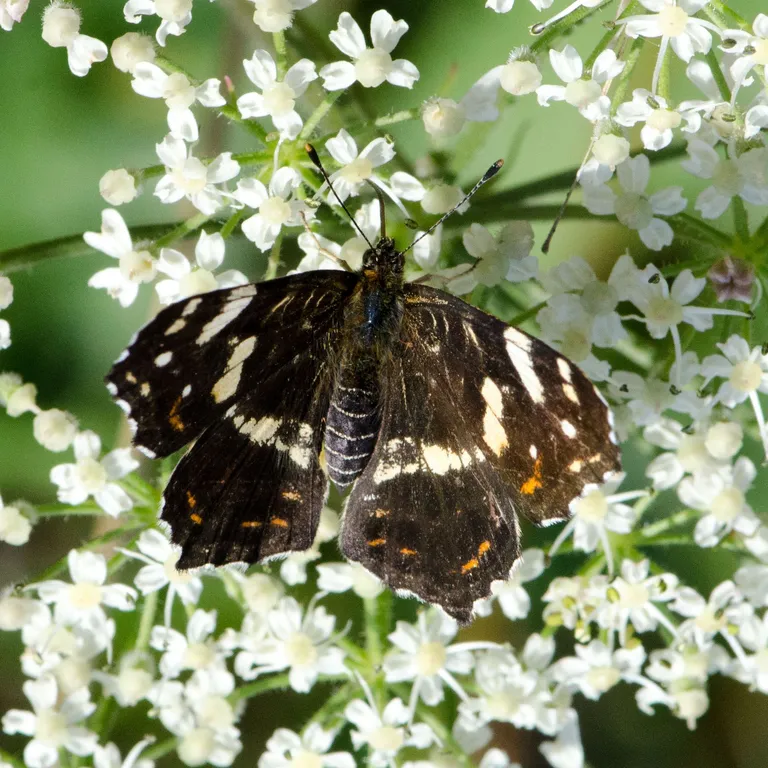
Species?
Araschnia levana
